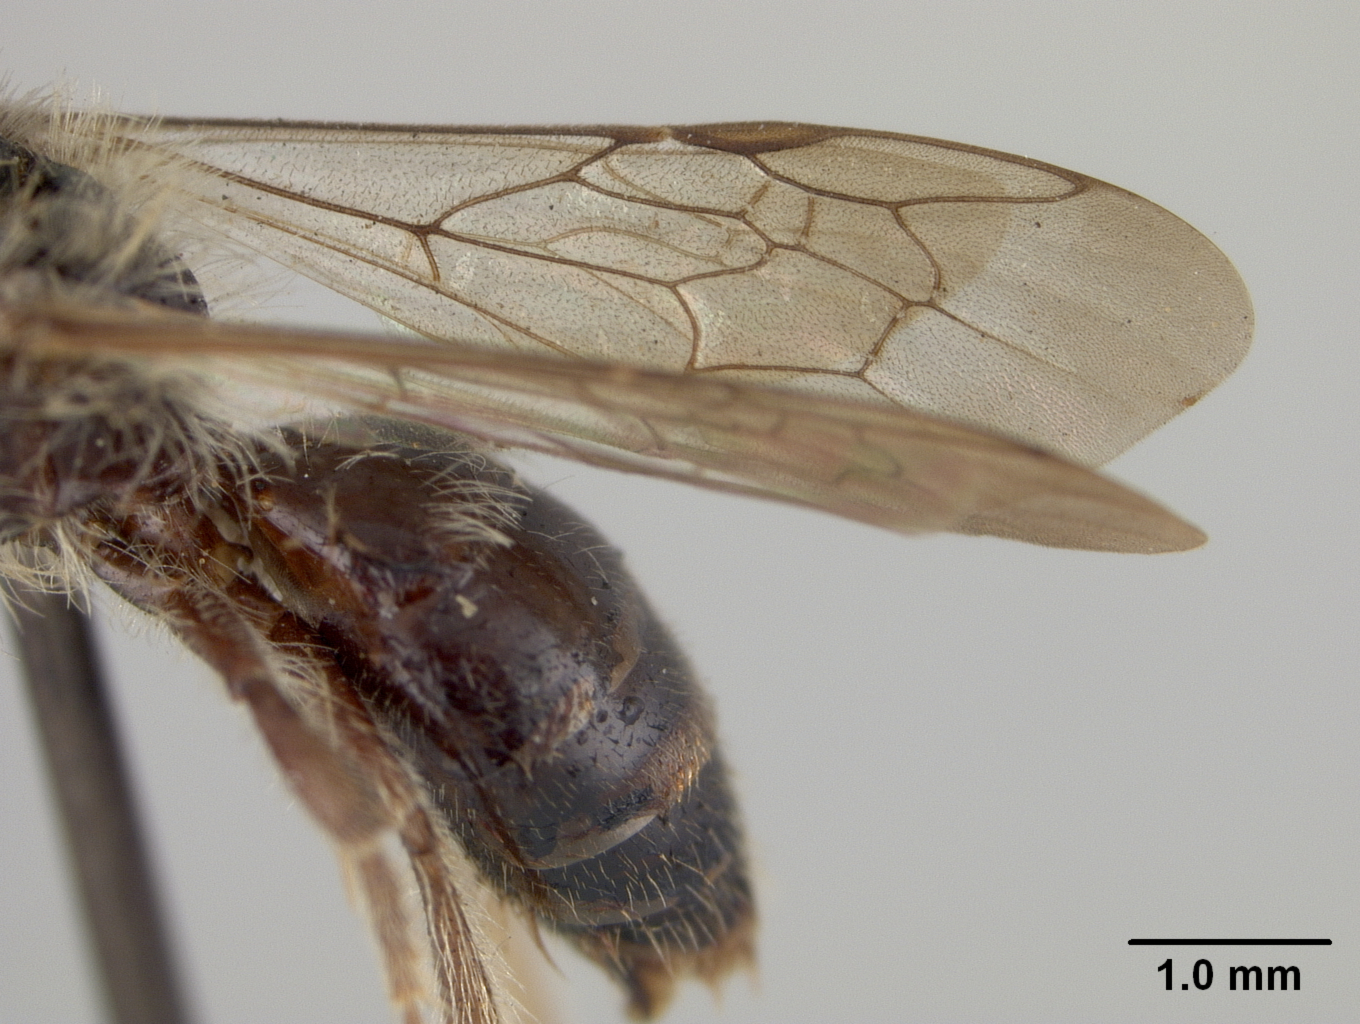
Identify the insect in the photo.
Andrena navajorum
